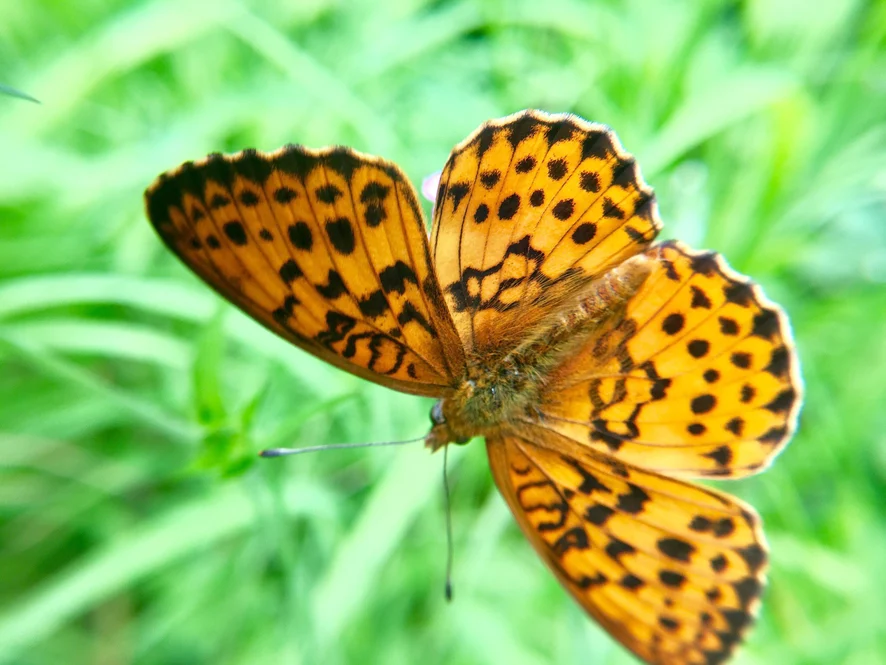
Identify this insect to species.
Brenthis daphne
